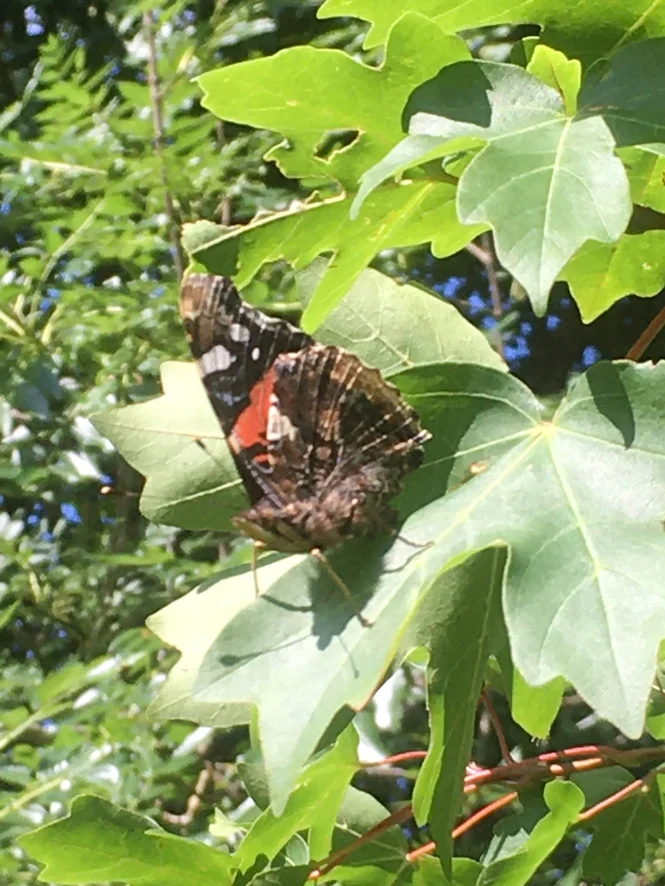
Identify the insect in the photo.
Vanessa atalanta
